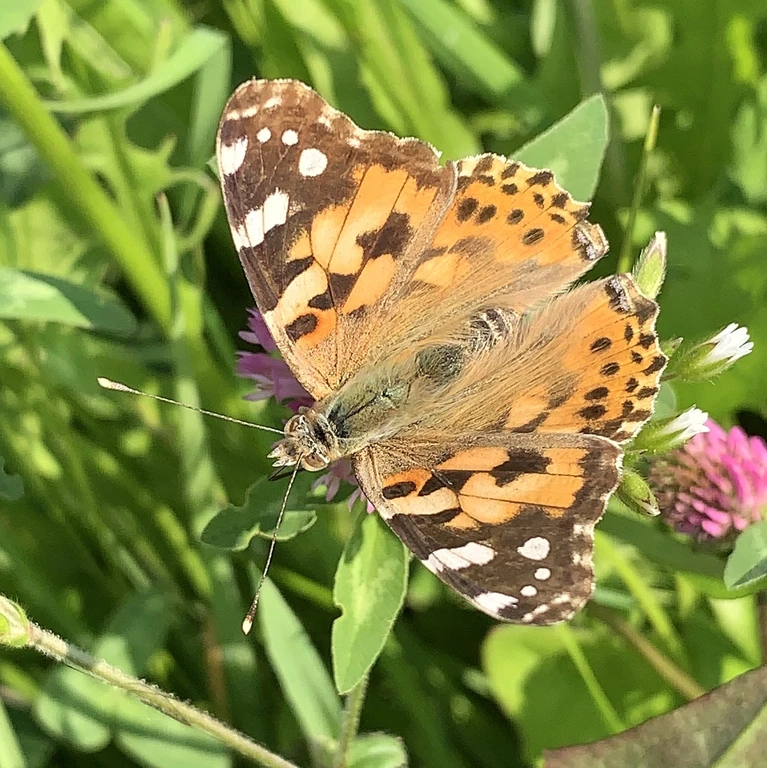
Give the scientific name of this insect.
Vanessa cardui
